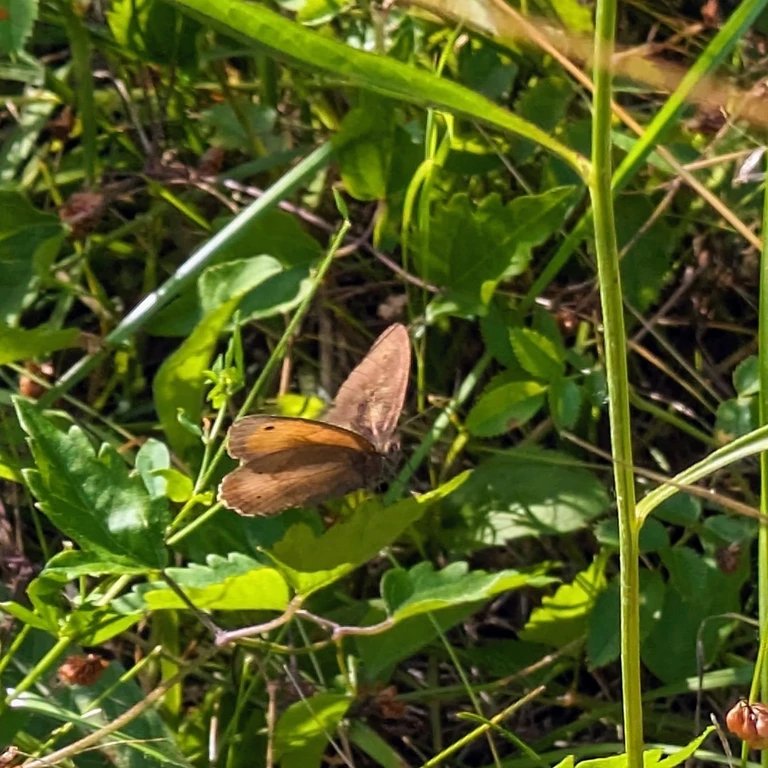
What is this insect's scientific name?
Maniola jurtina
